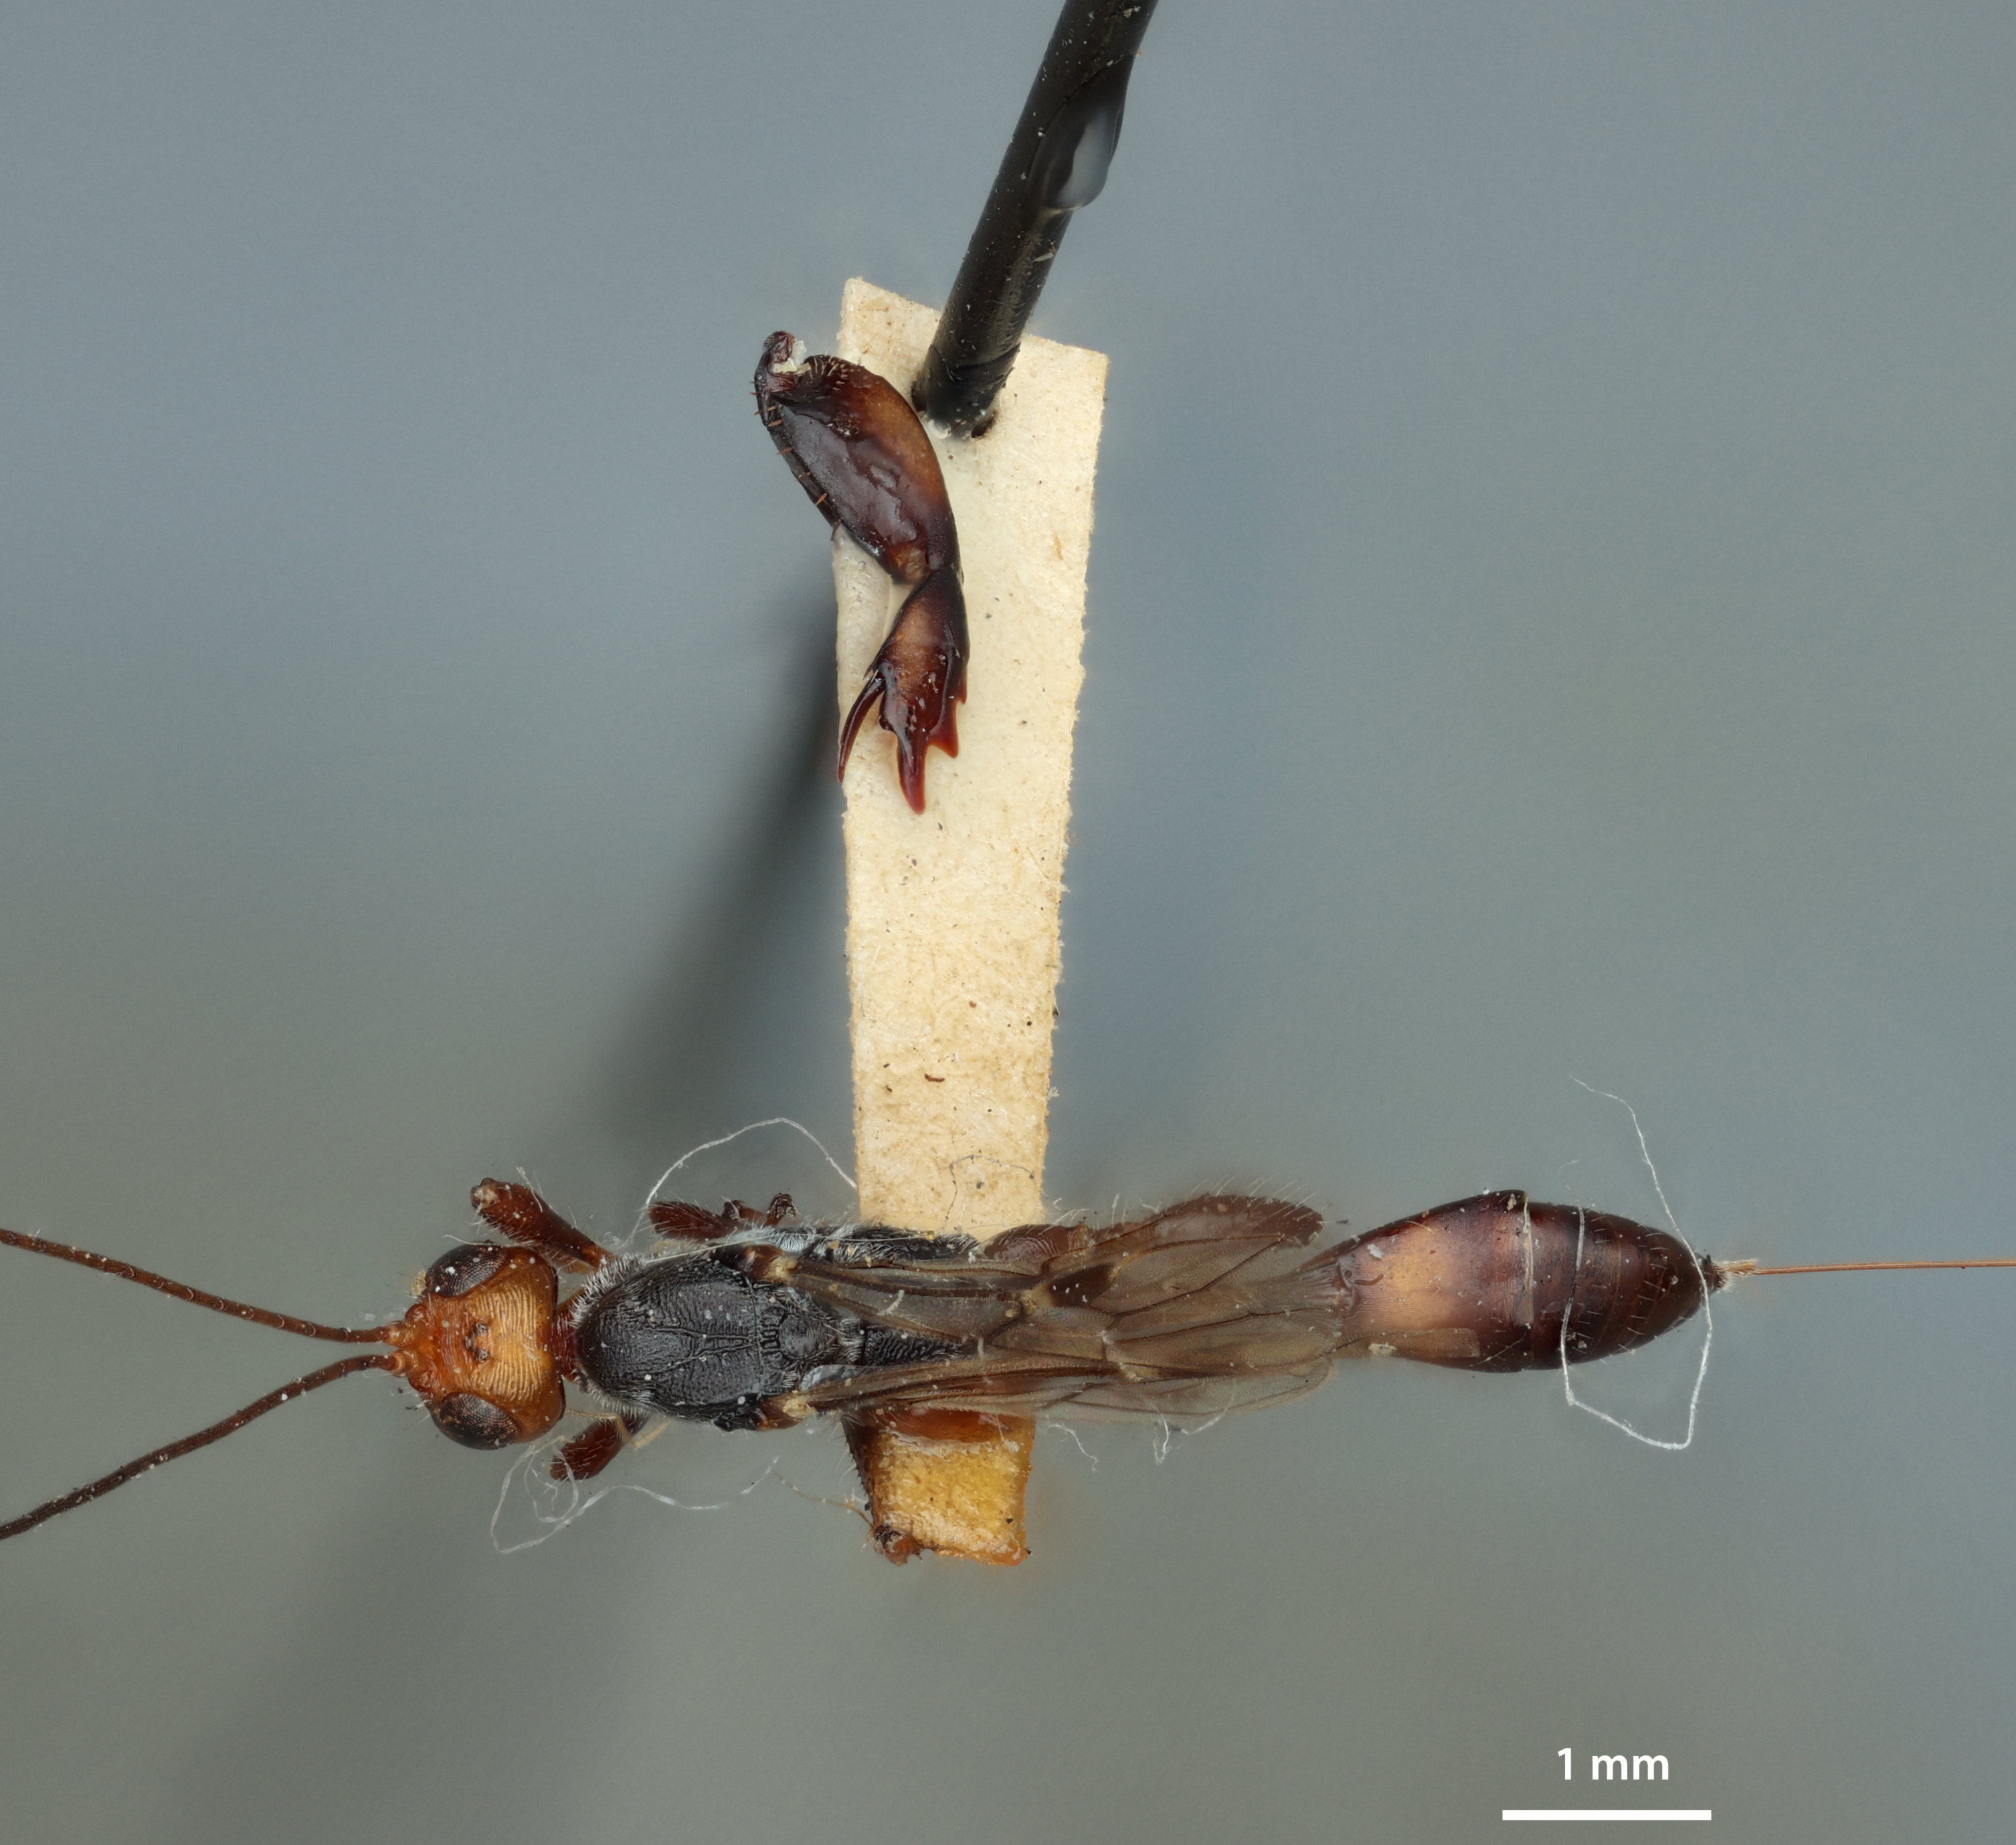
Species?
Spathius vesevus
